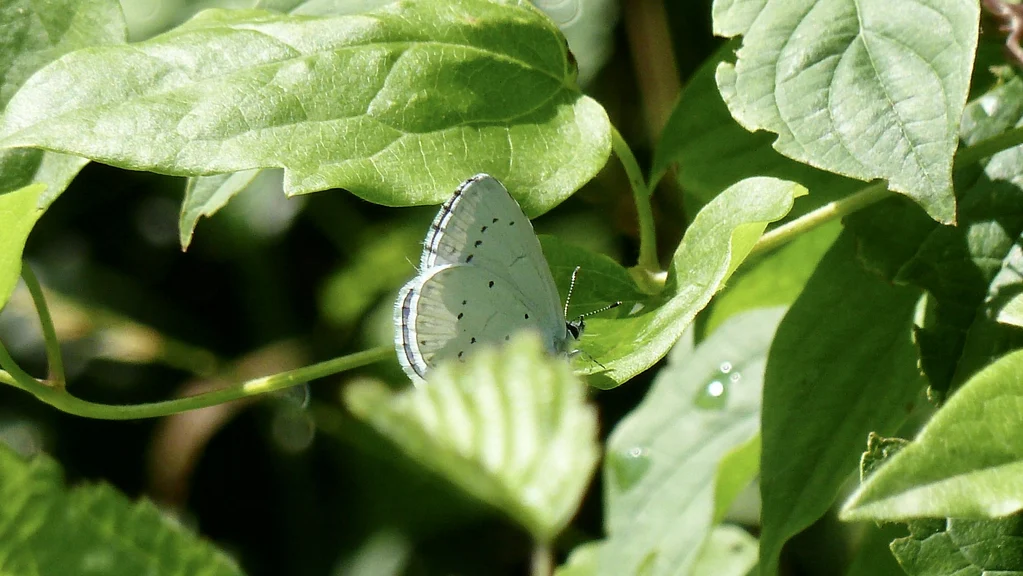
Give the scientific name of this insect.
Celastrina argiolus
